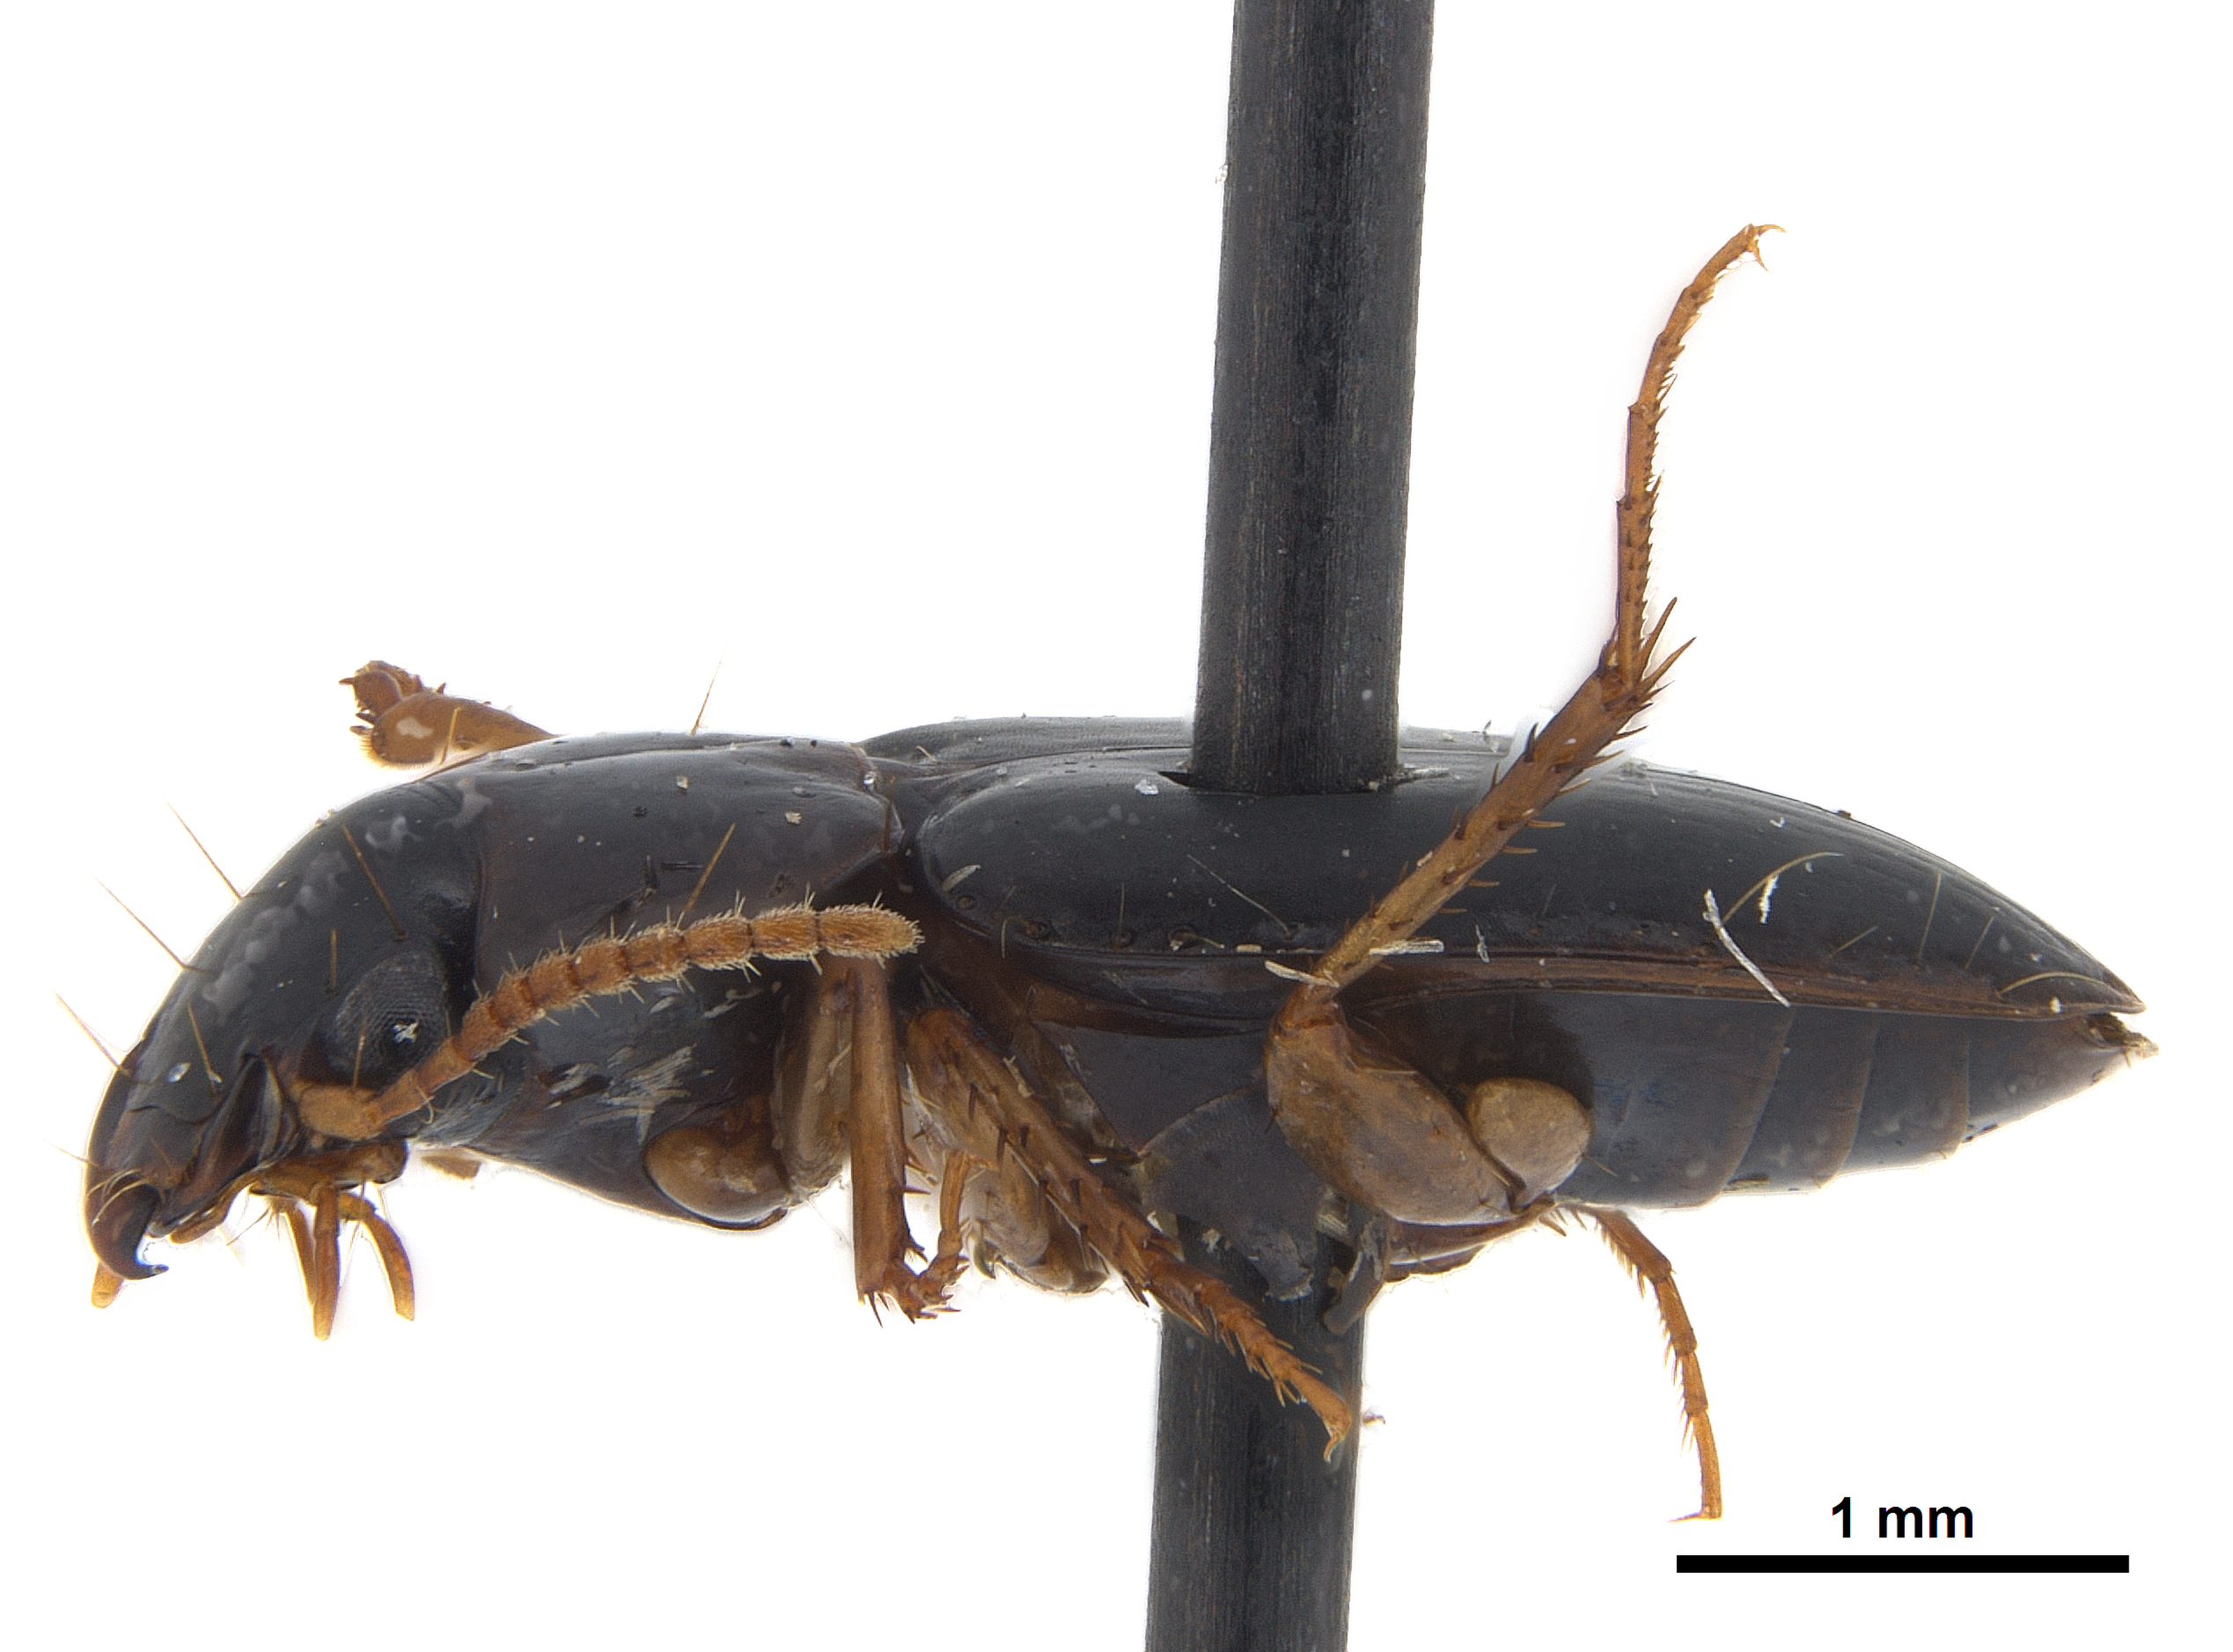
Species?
Anaulacus ampliusculus
